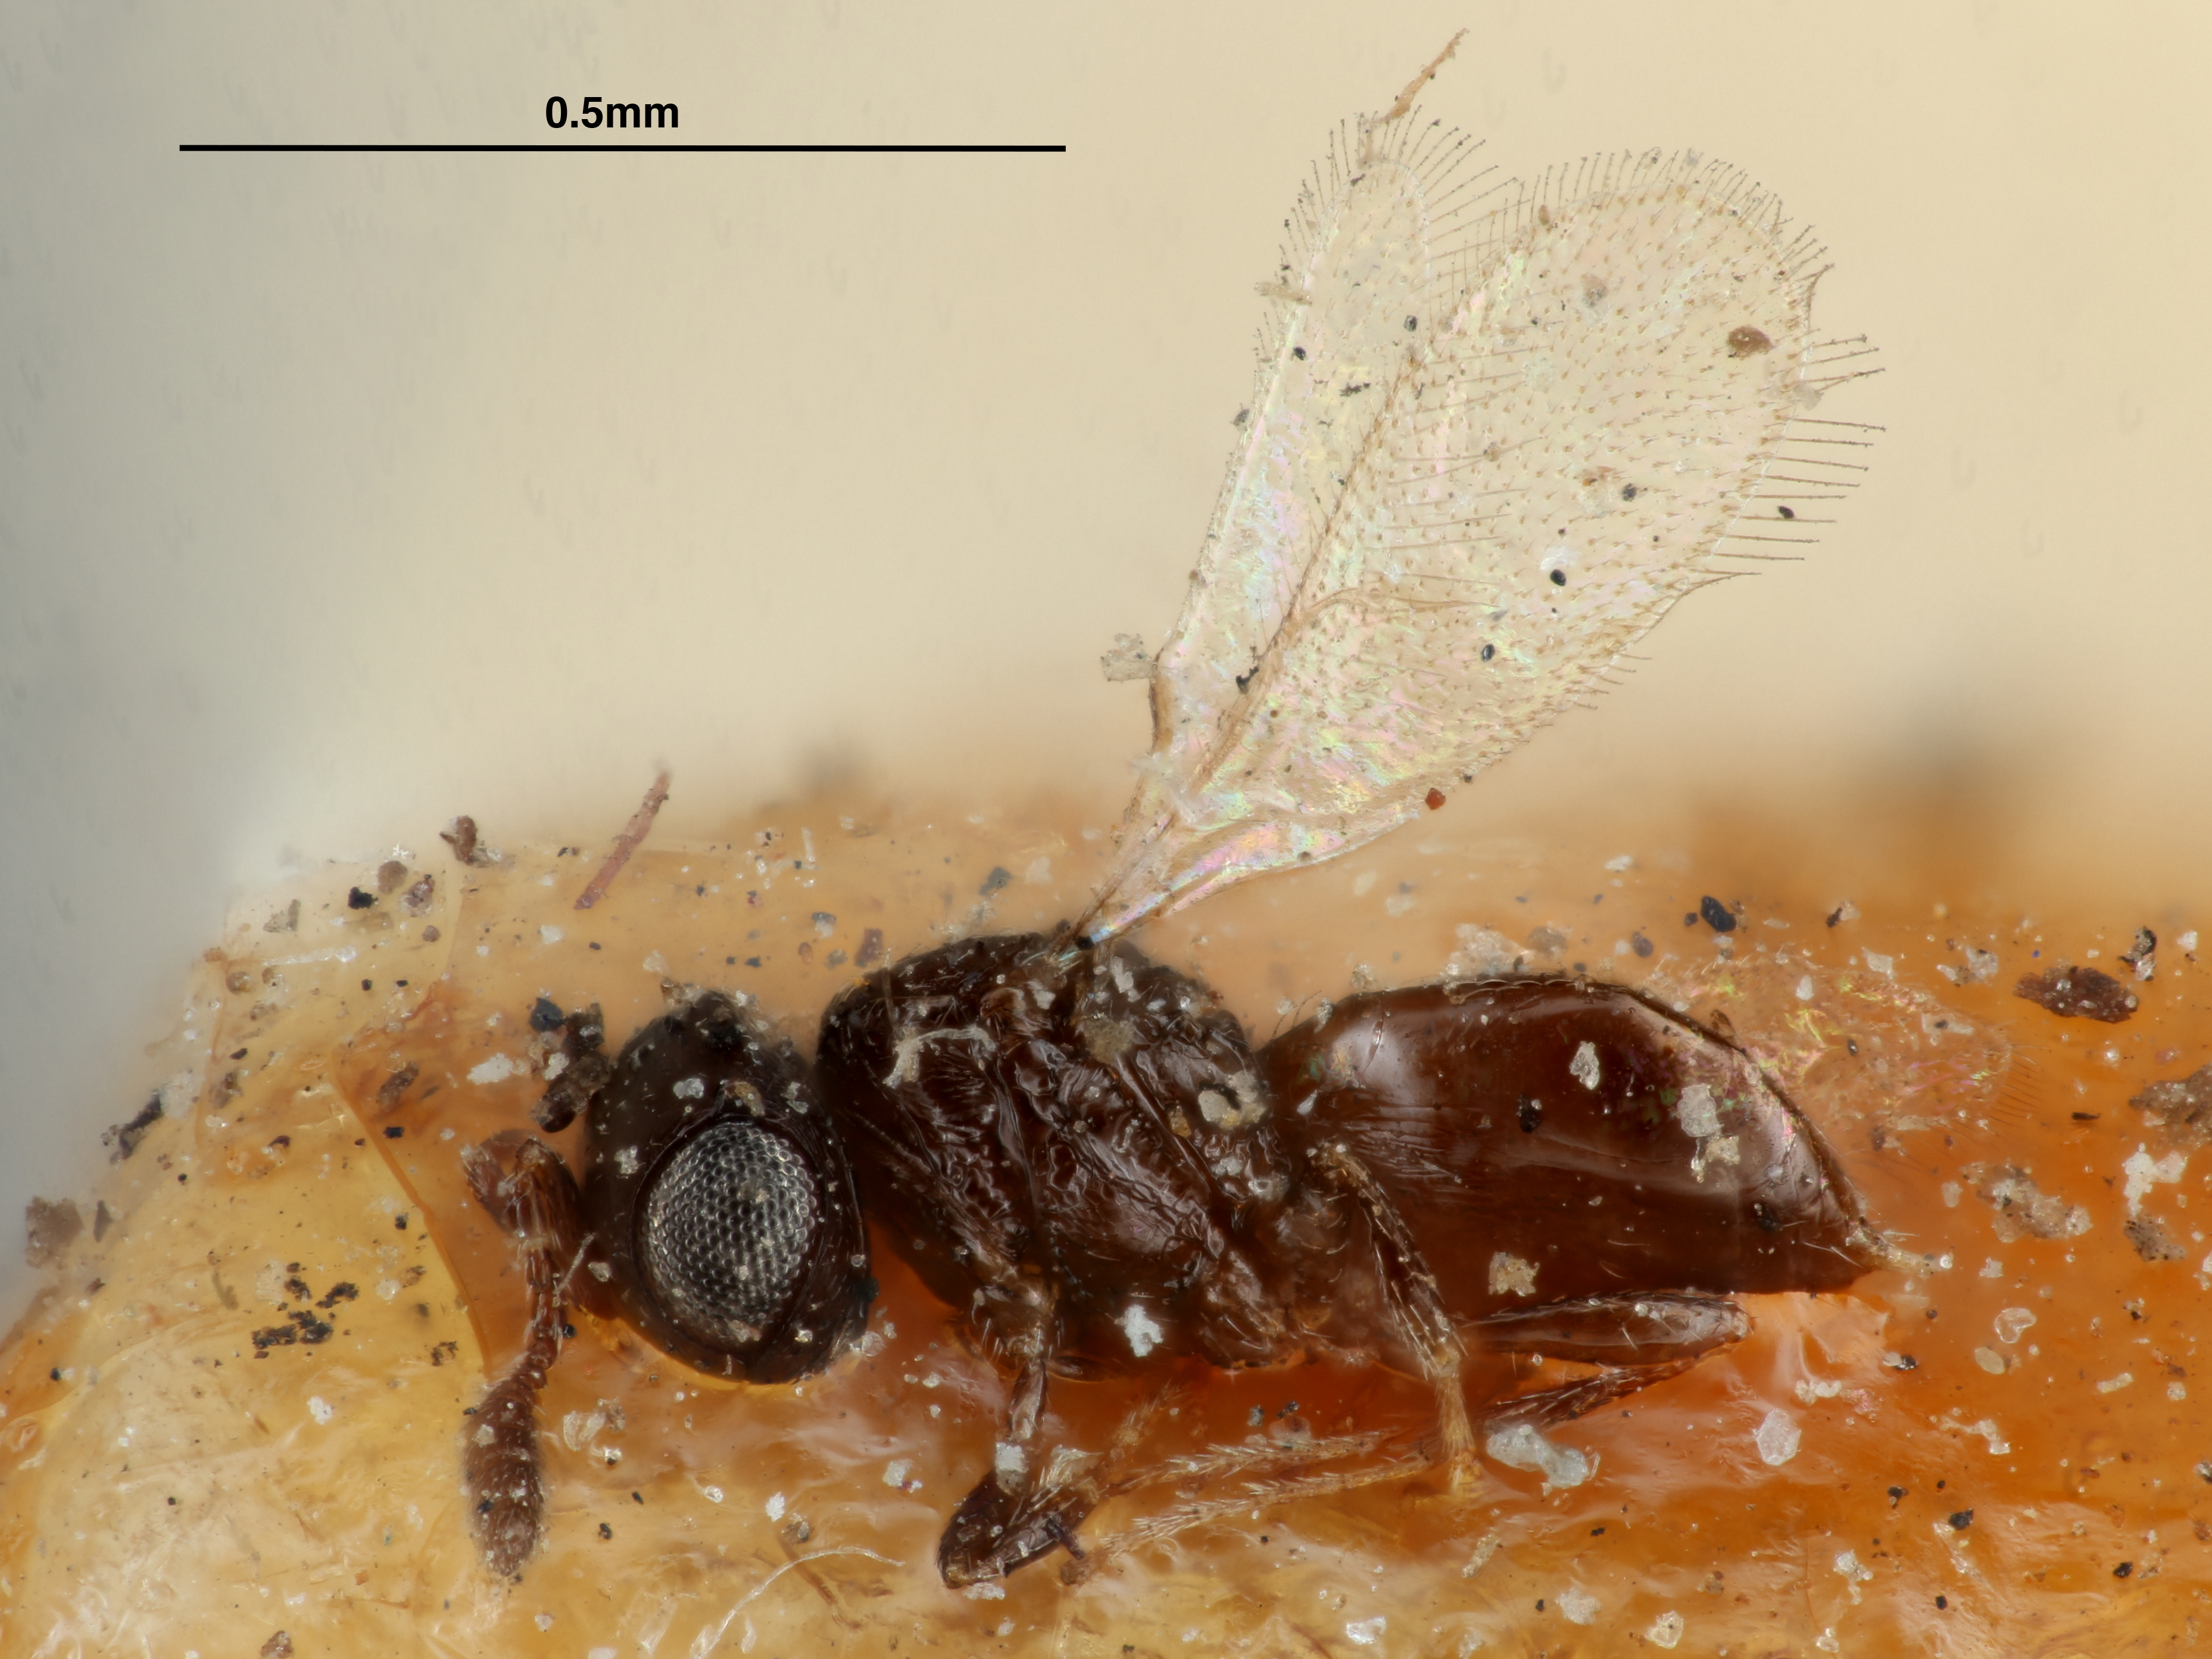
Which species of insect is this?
Telenomus maculipennis
